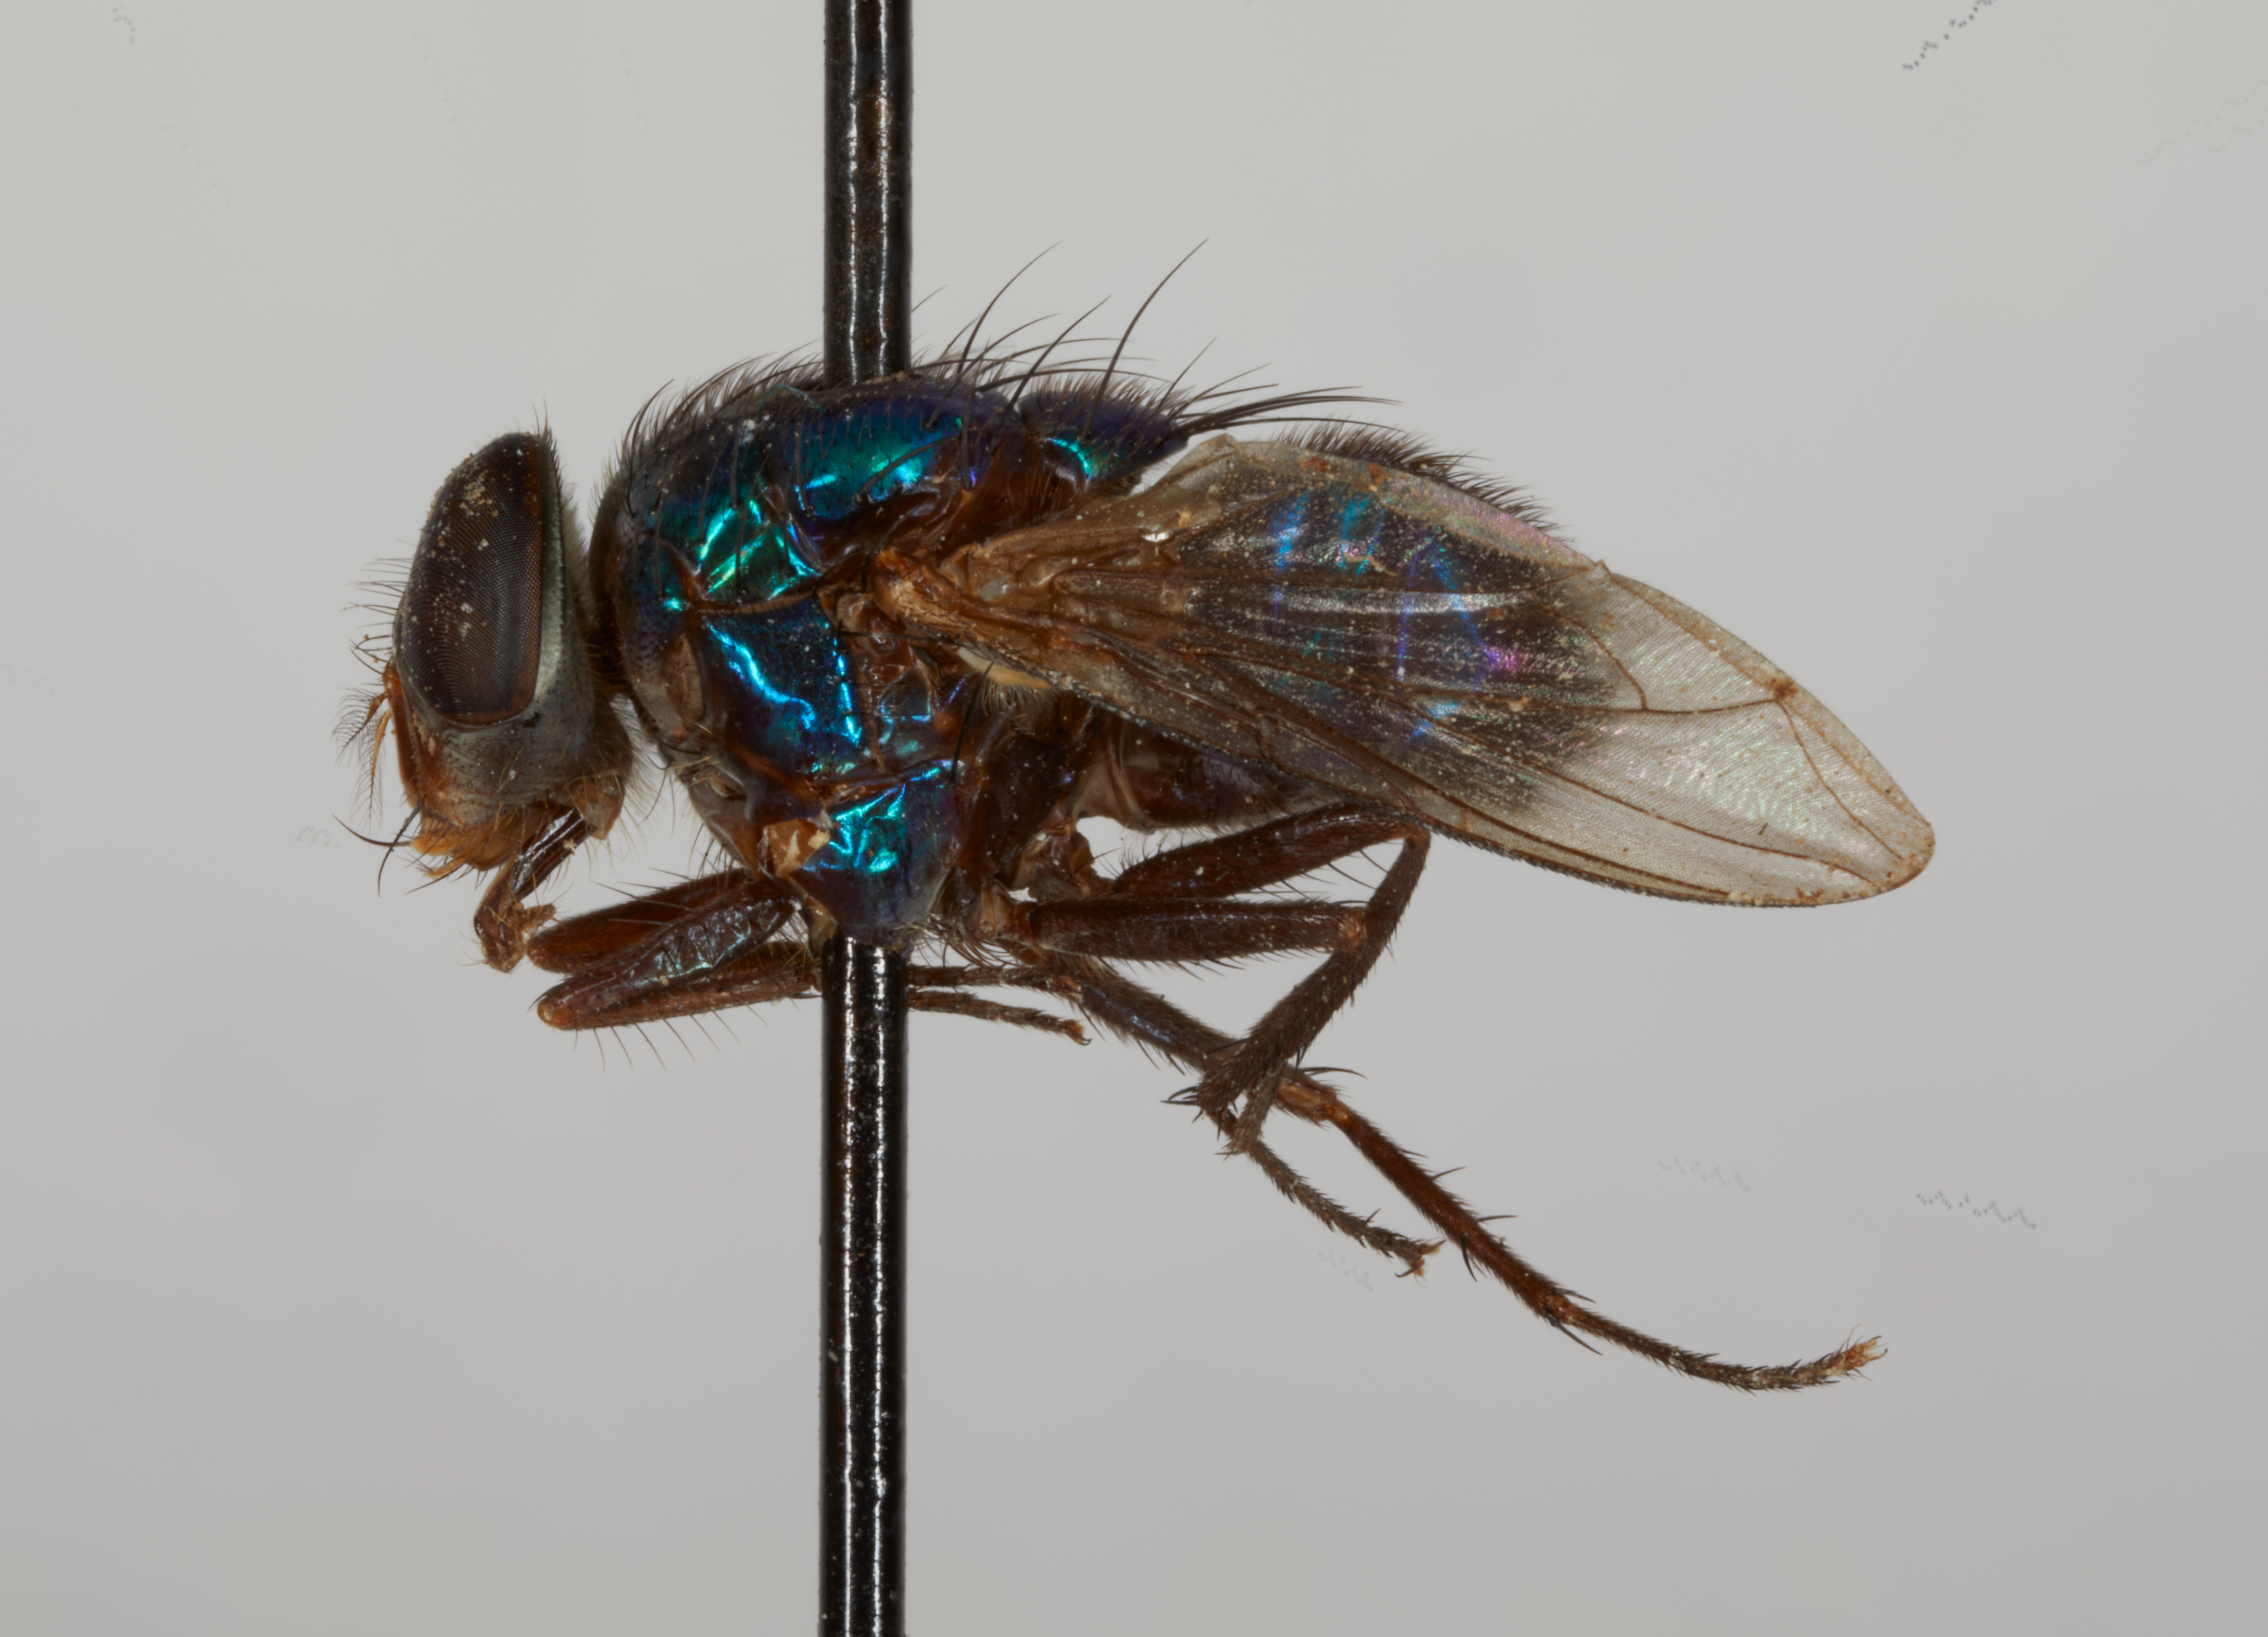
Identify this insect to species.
Lucilia rica (also Phaenicia rica)
